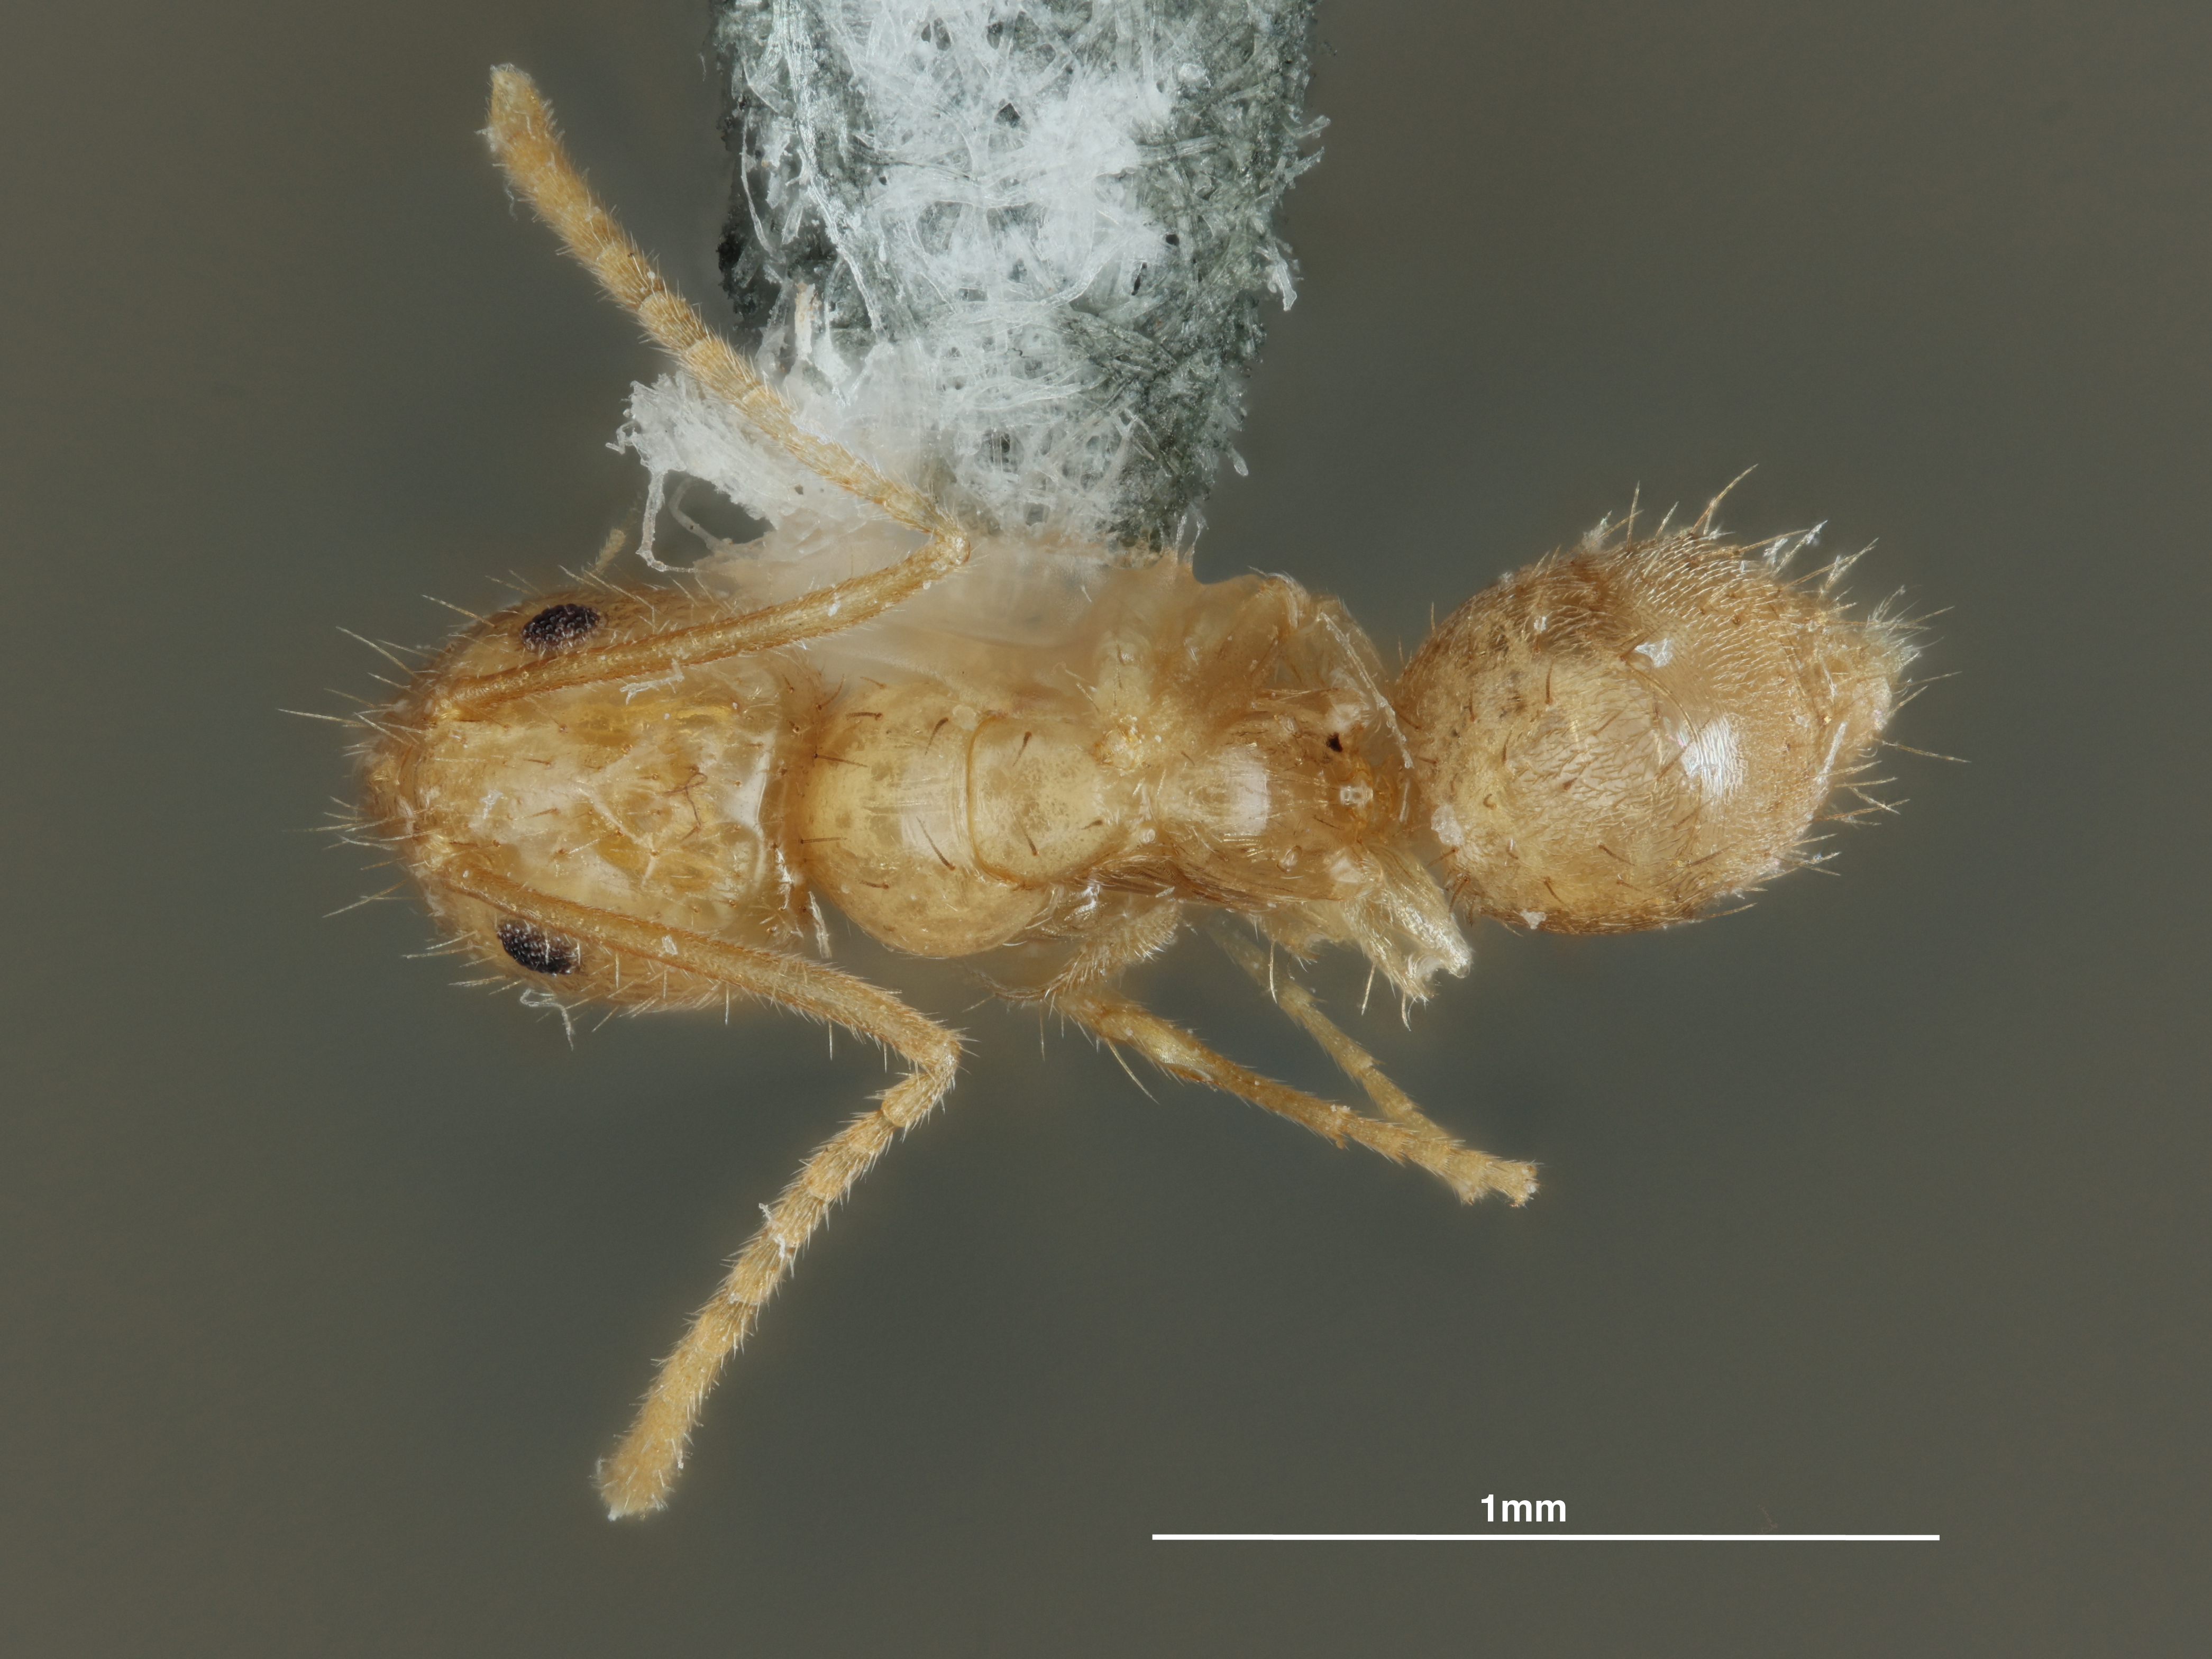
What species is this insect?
Nylanderia lucayana
